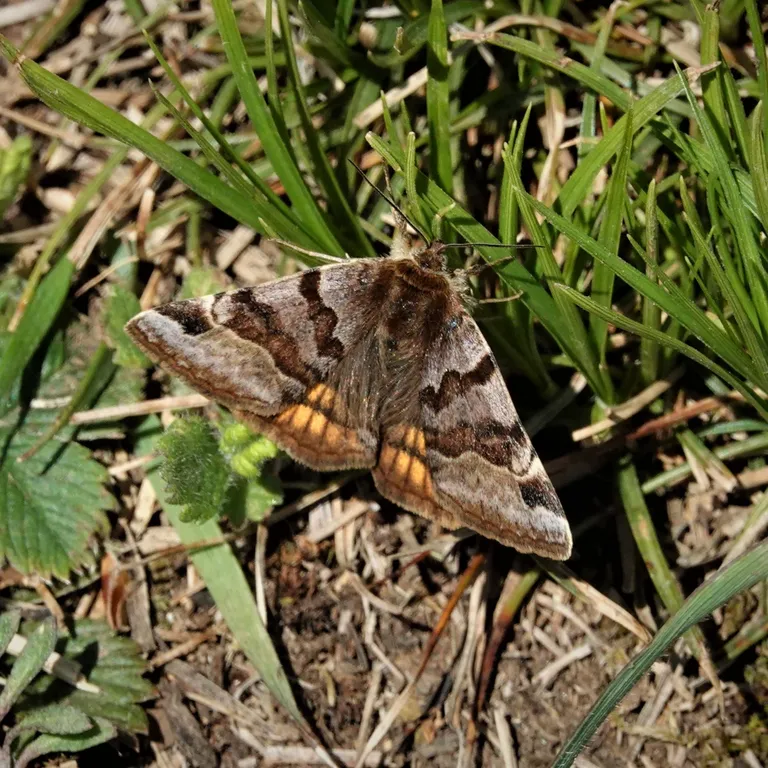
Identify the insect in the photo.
Euclidia glyphica
